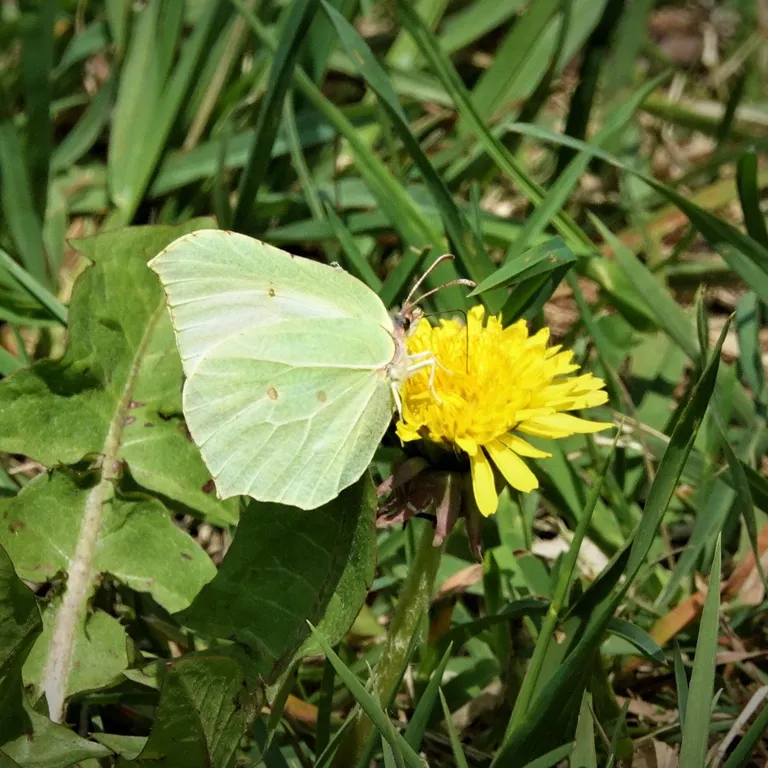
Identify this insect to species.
Gonepteryx rhamni
